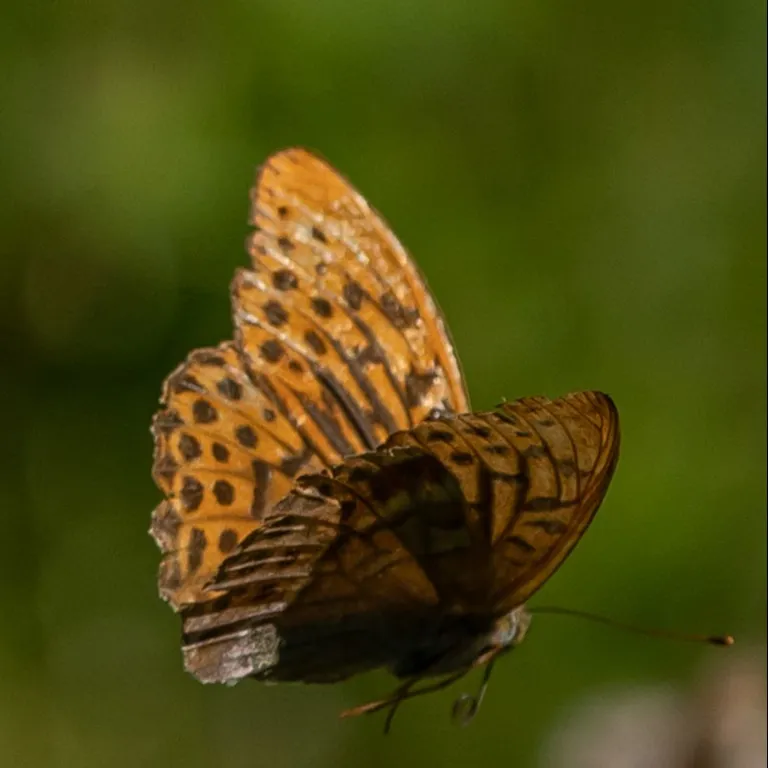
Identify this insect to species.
Argynnis paphia
